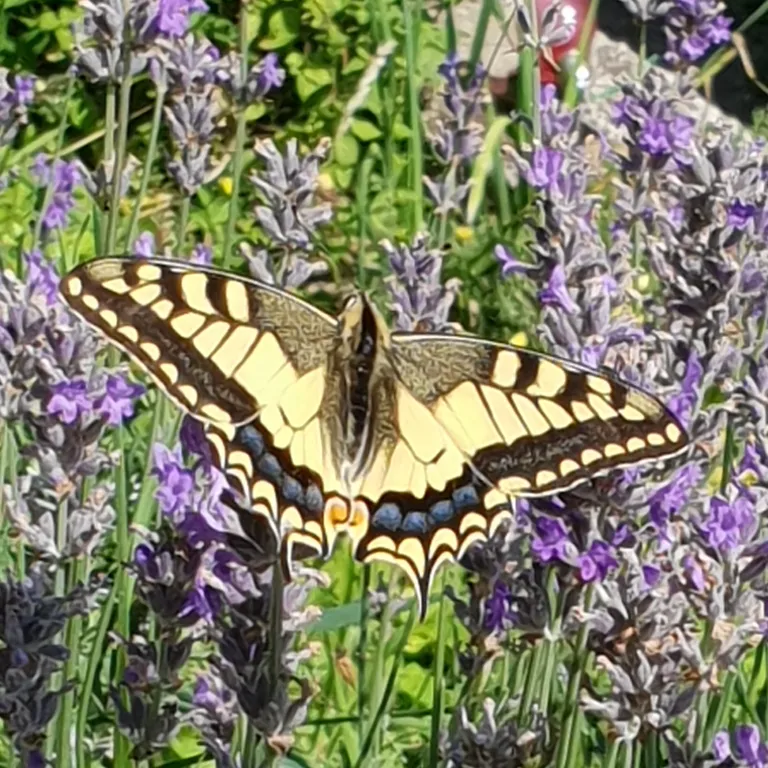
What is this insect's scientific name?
Papilio machaon
